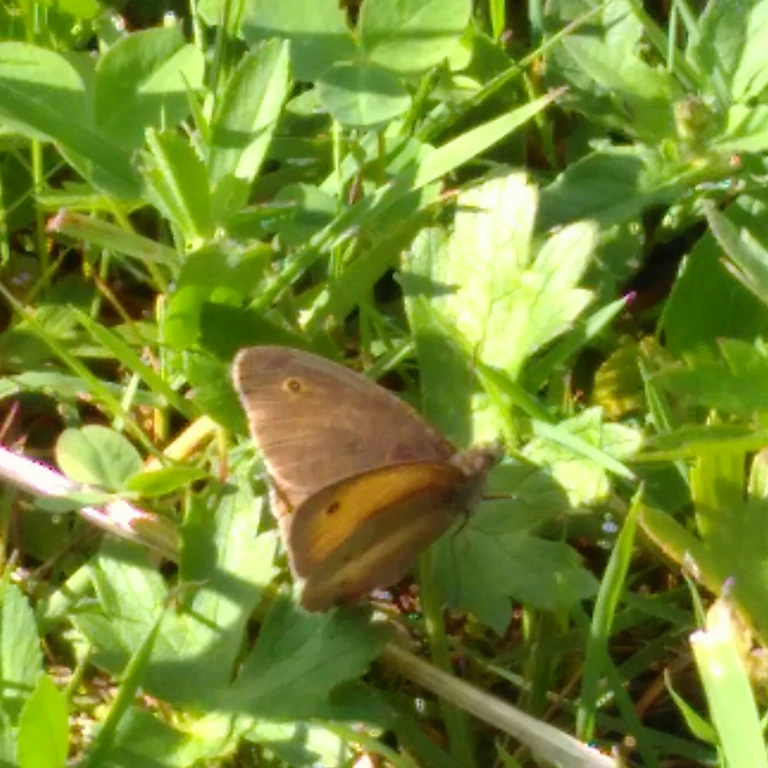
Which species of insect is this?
Maniola jurtina
